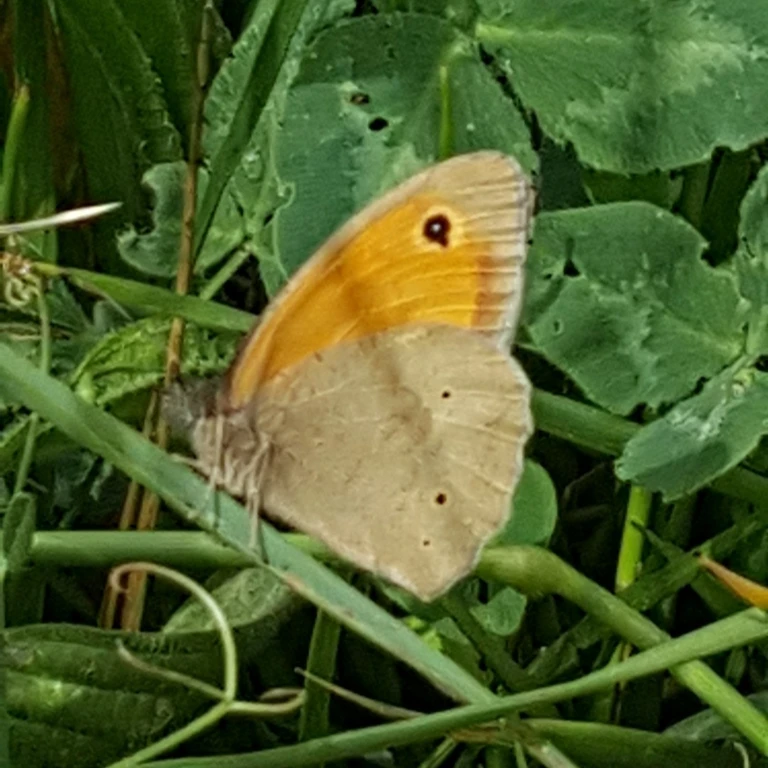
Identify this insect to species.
Maniola jurtina
